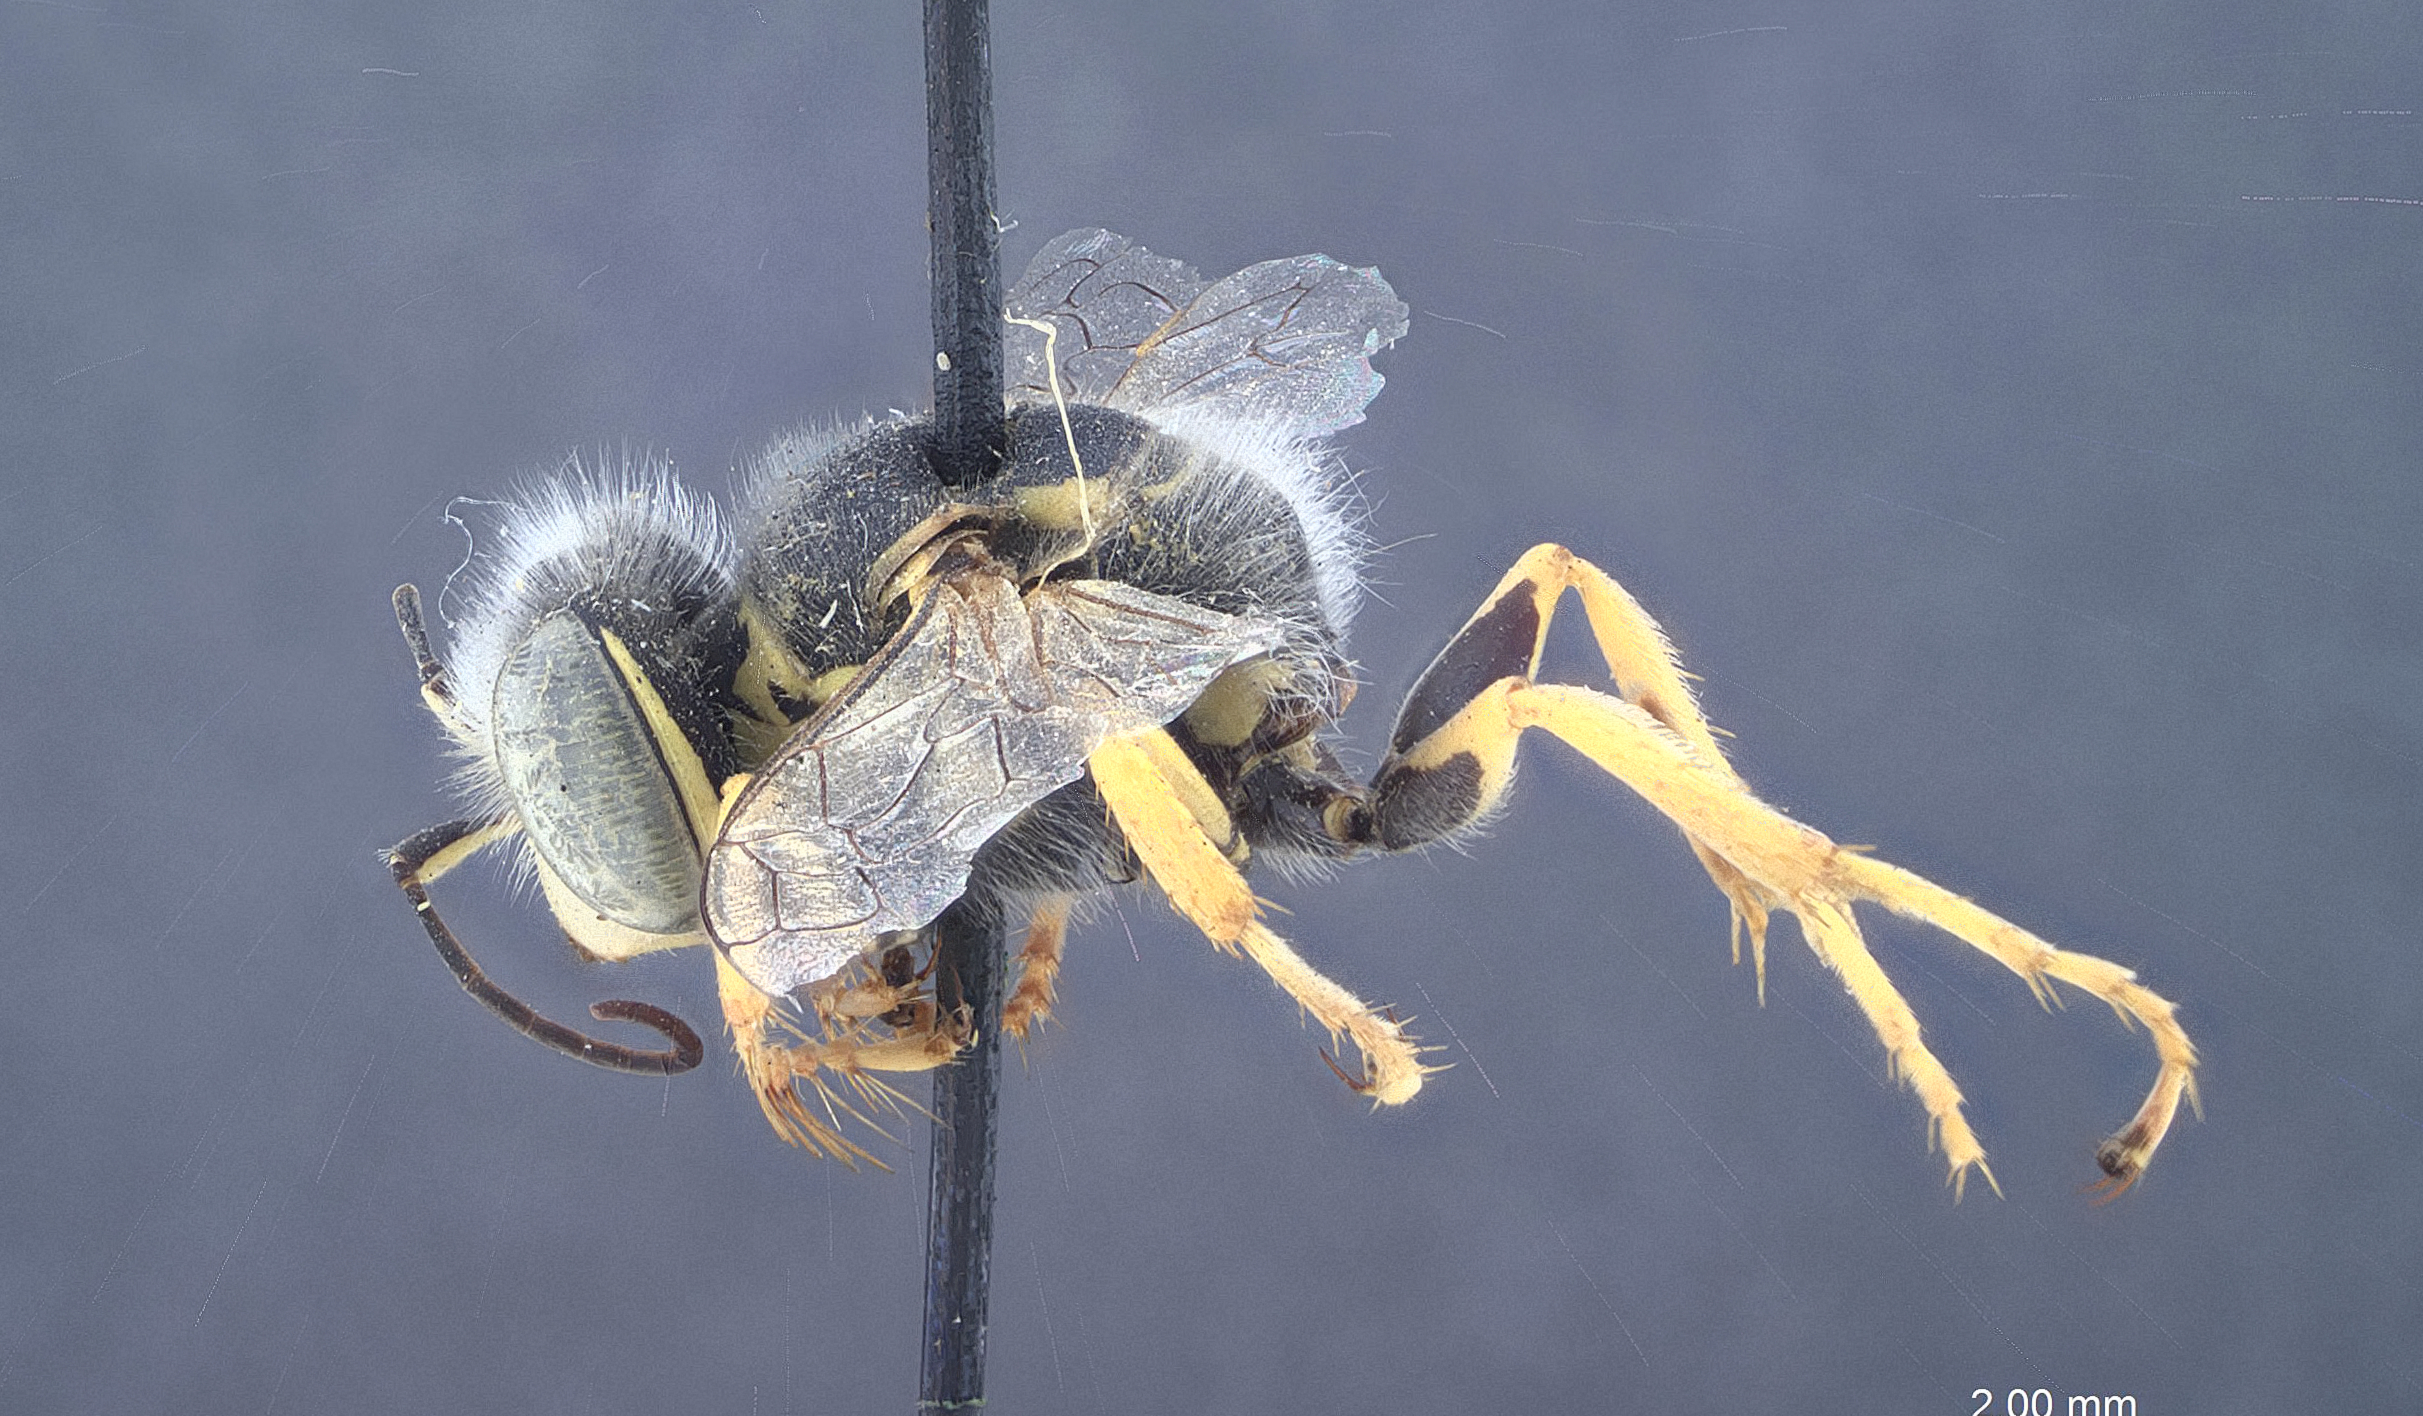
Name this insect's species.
Bembix primaaestate
